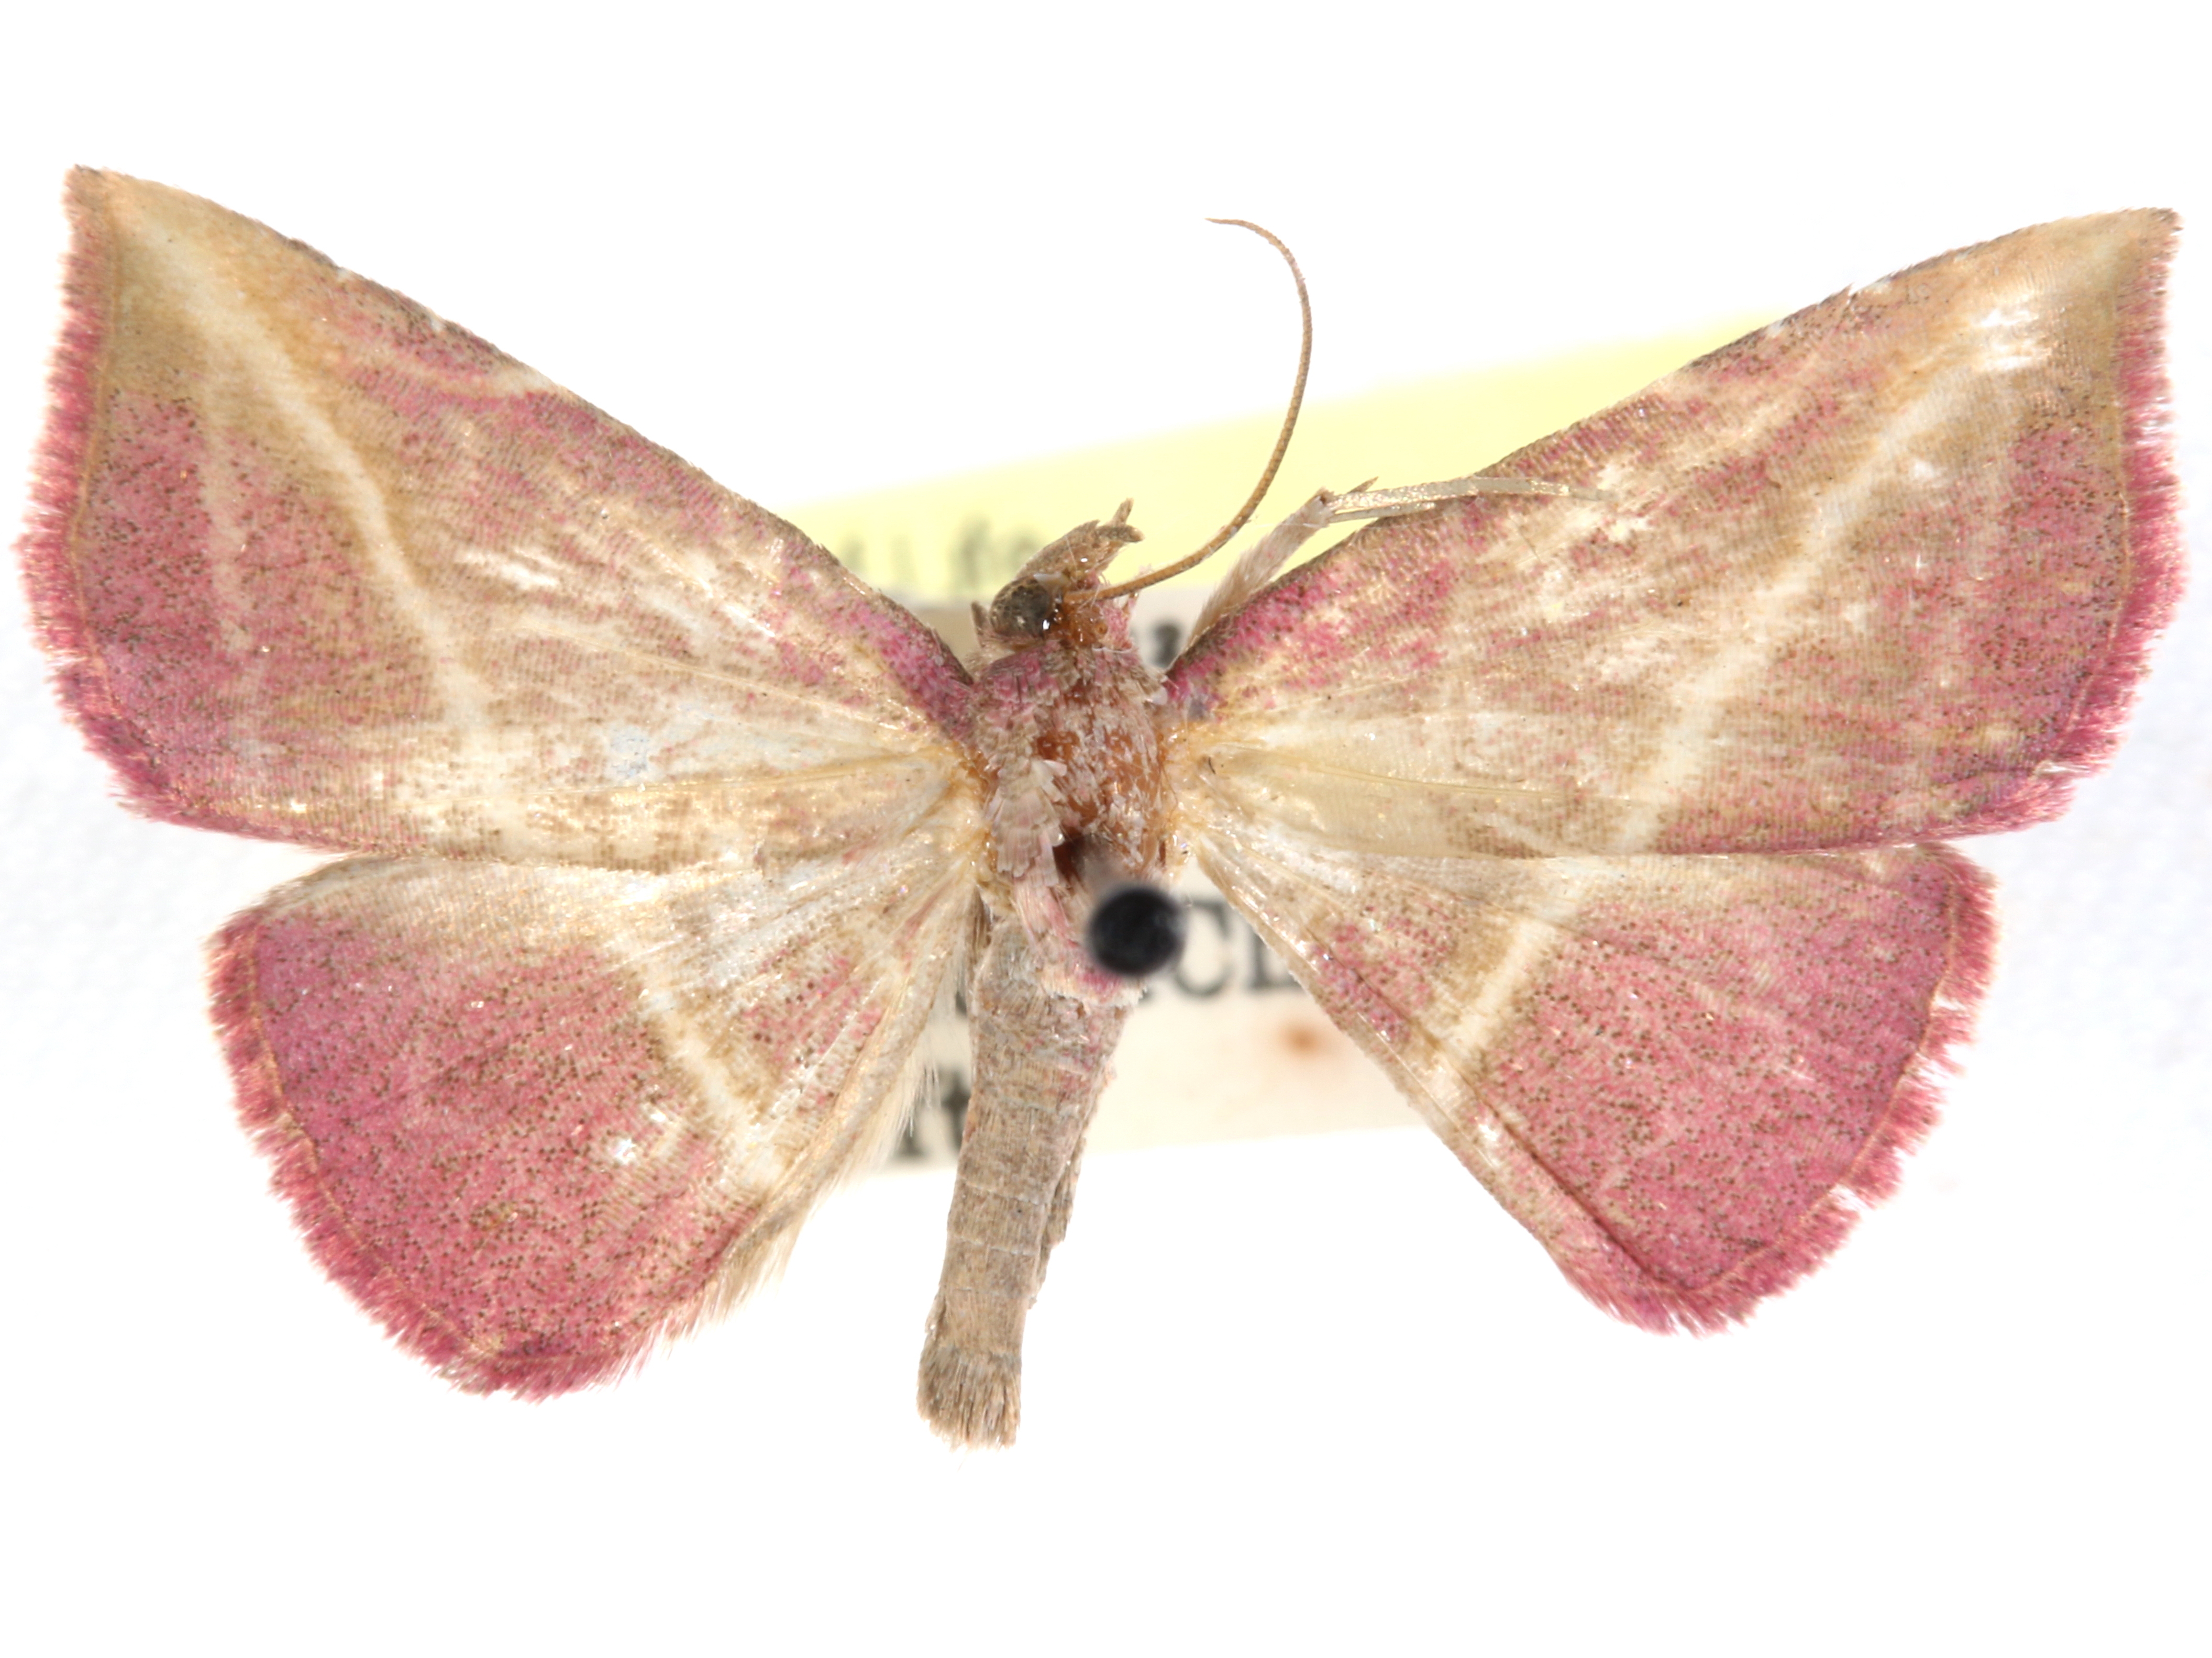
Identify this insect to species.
Naganoella timandra
